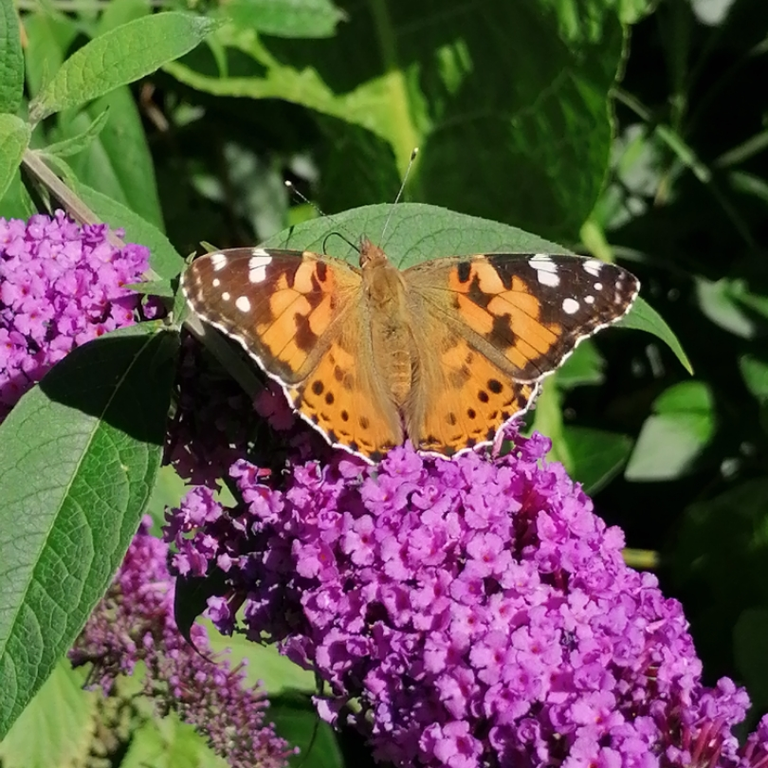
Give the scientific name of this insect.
Vanessa cardui
